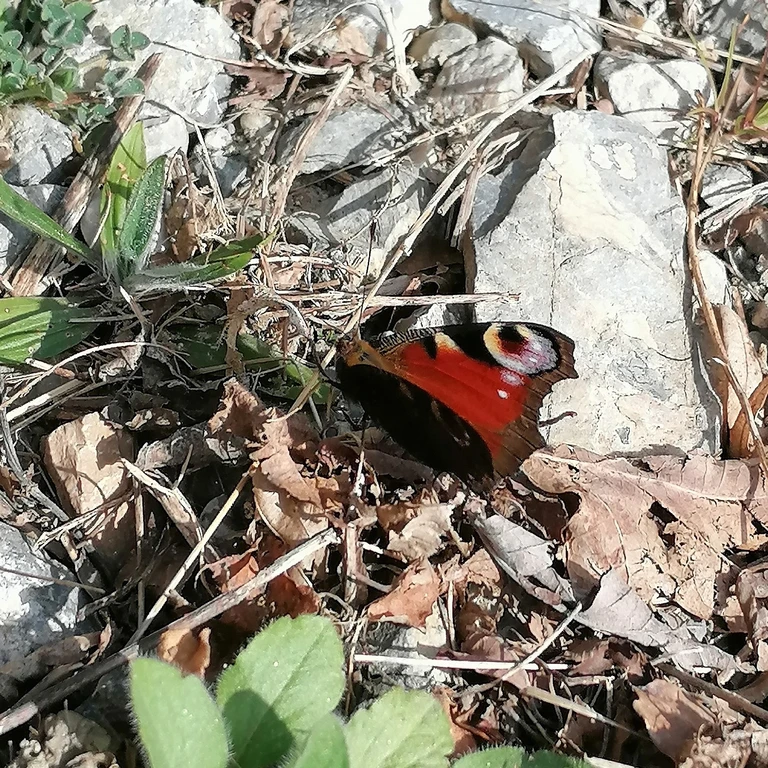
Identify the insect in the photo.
Aglais io
